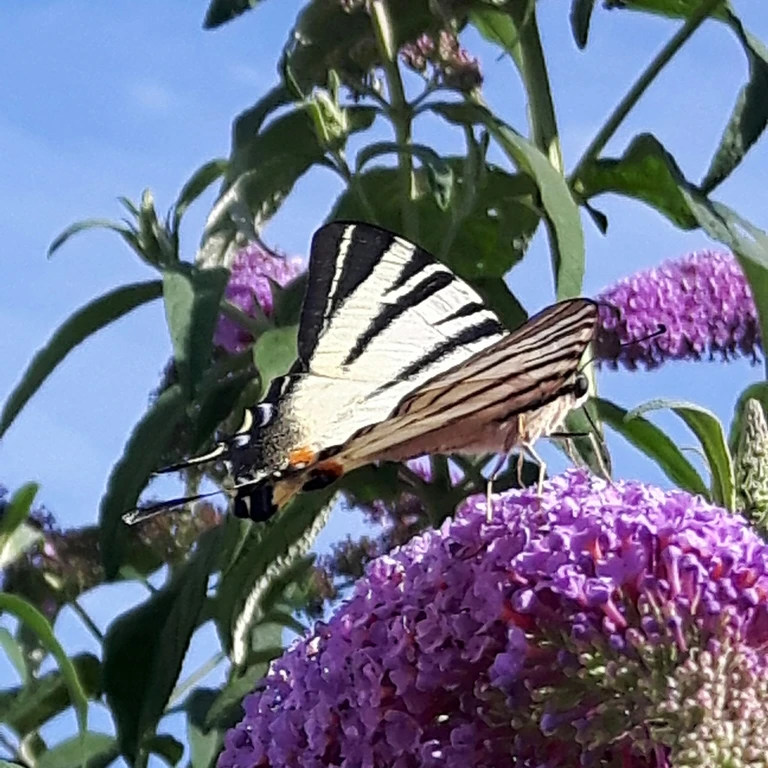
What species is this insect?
Iphiclides podalirius
